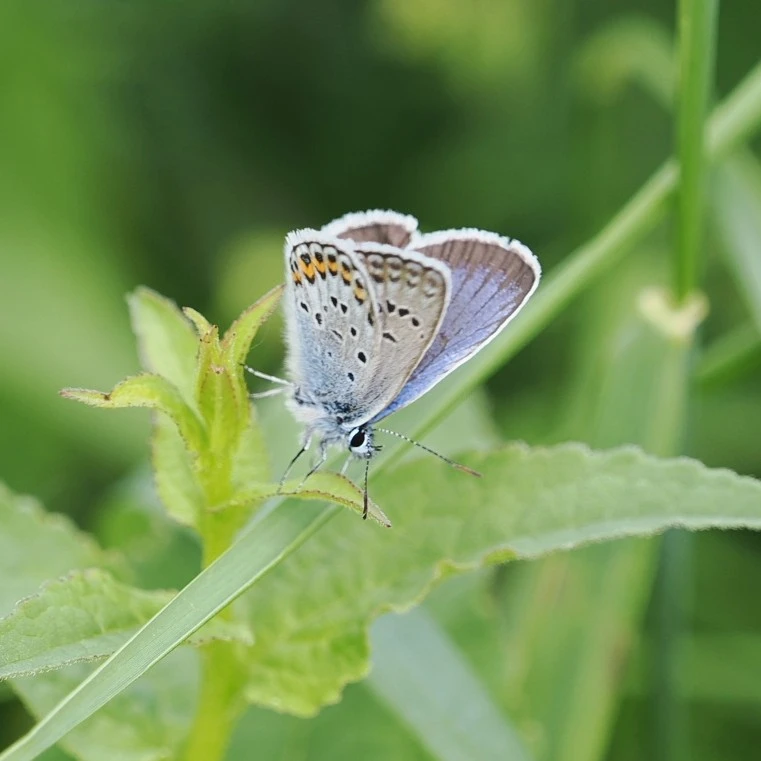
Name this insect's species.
Plebejus argus
